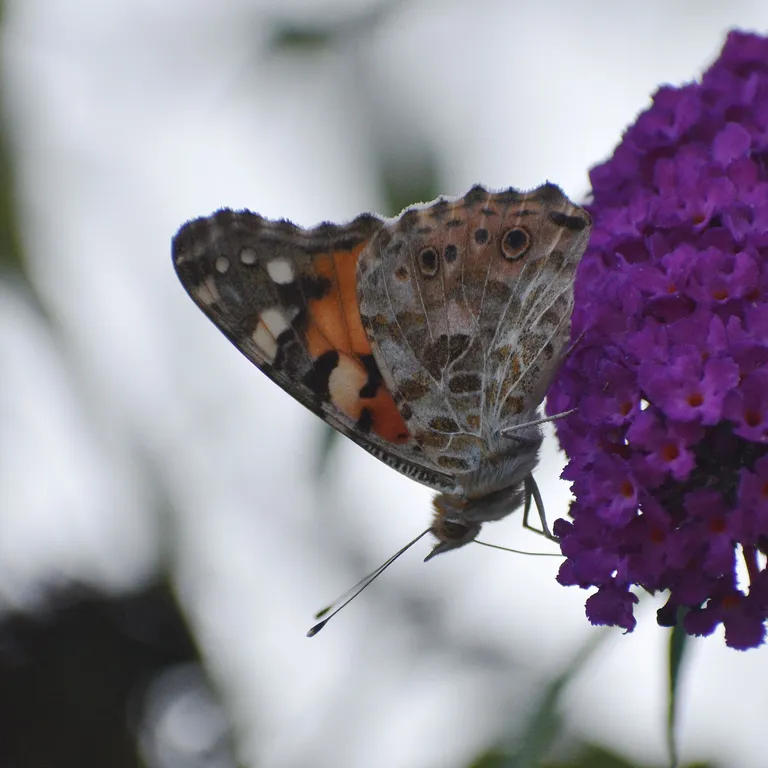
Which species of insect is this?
Vanessa cardui
